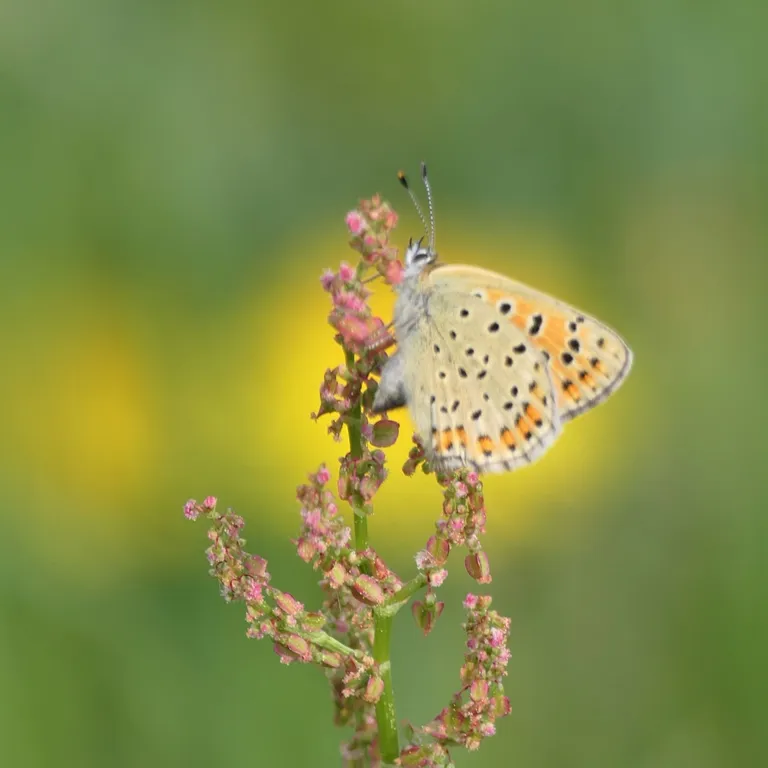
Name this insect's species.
Lycaena tityrus (also Loweia tityrus)
